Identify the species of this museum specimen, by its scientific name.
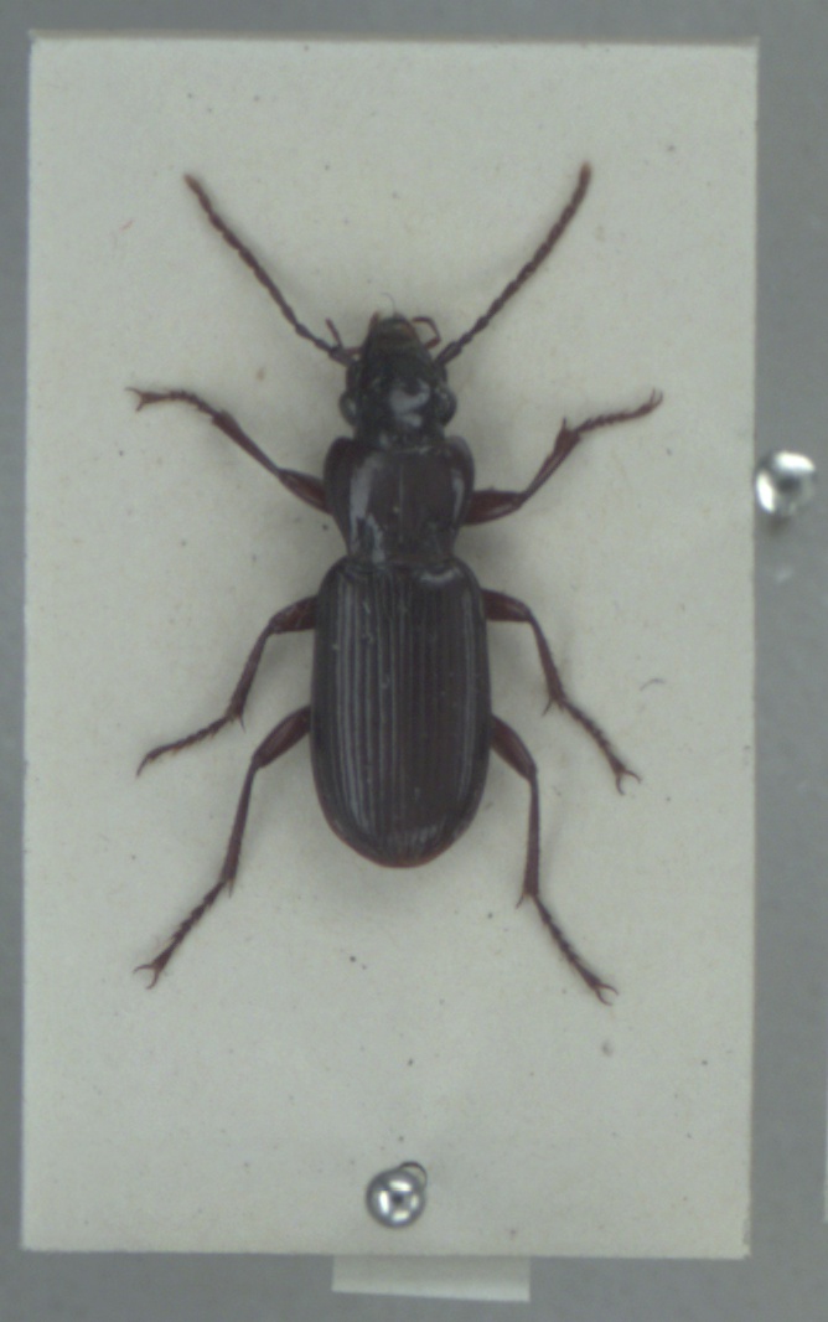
Pterostichus macer
